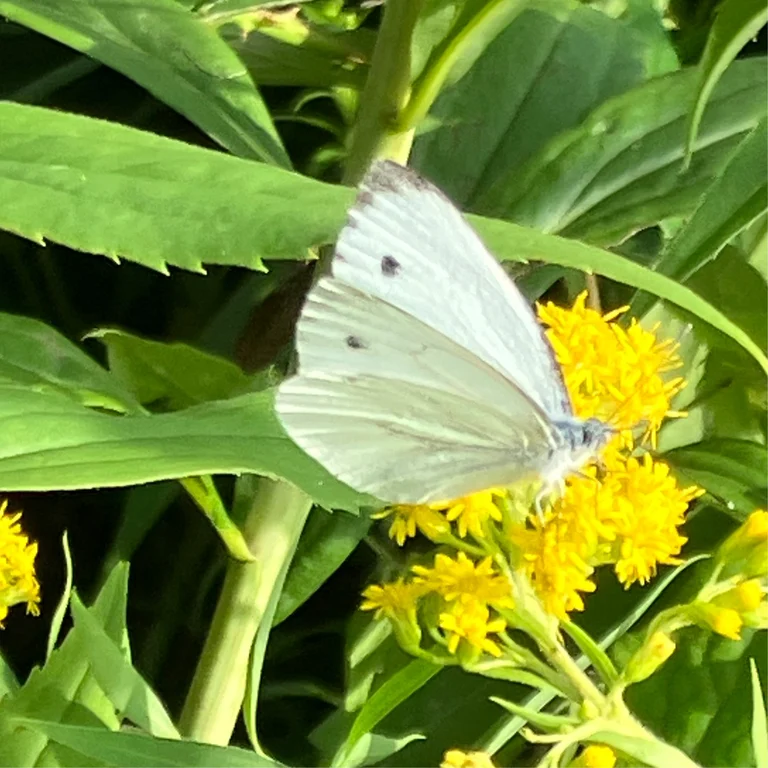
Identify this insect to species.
Pieris napi
